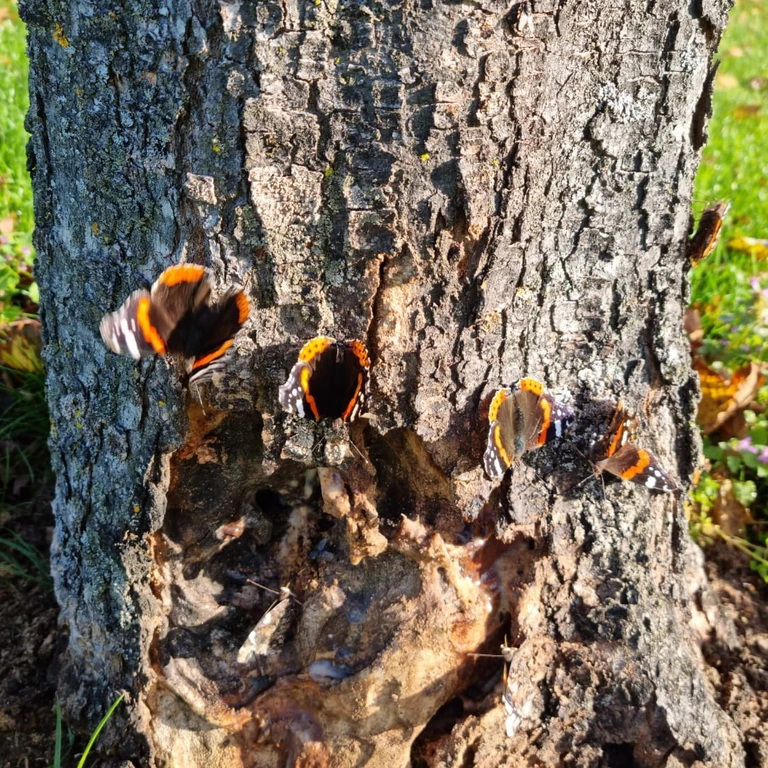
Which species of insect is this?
Vanessa atalanta
